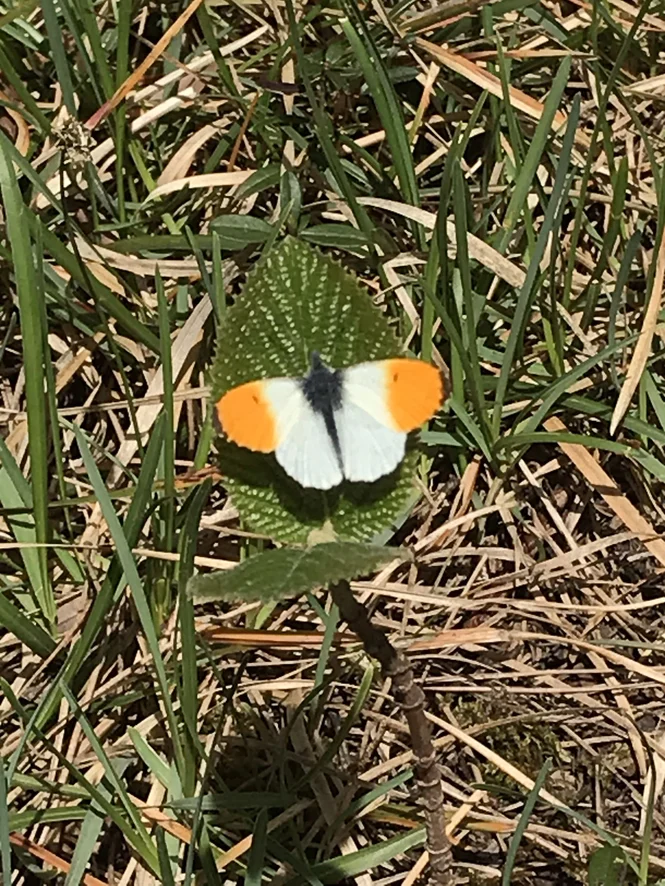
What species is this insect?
Anthocharis cardamines
